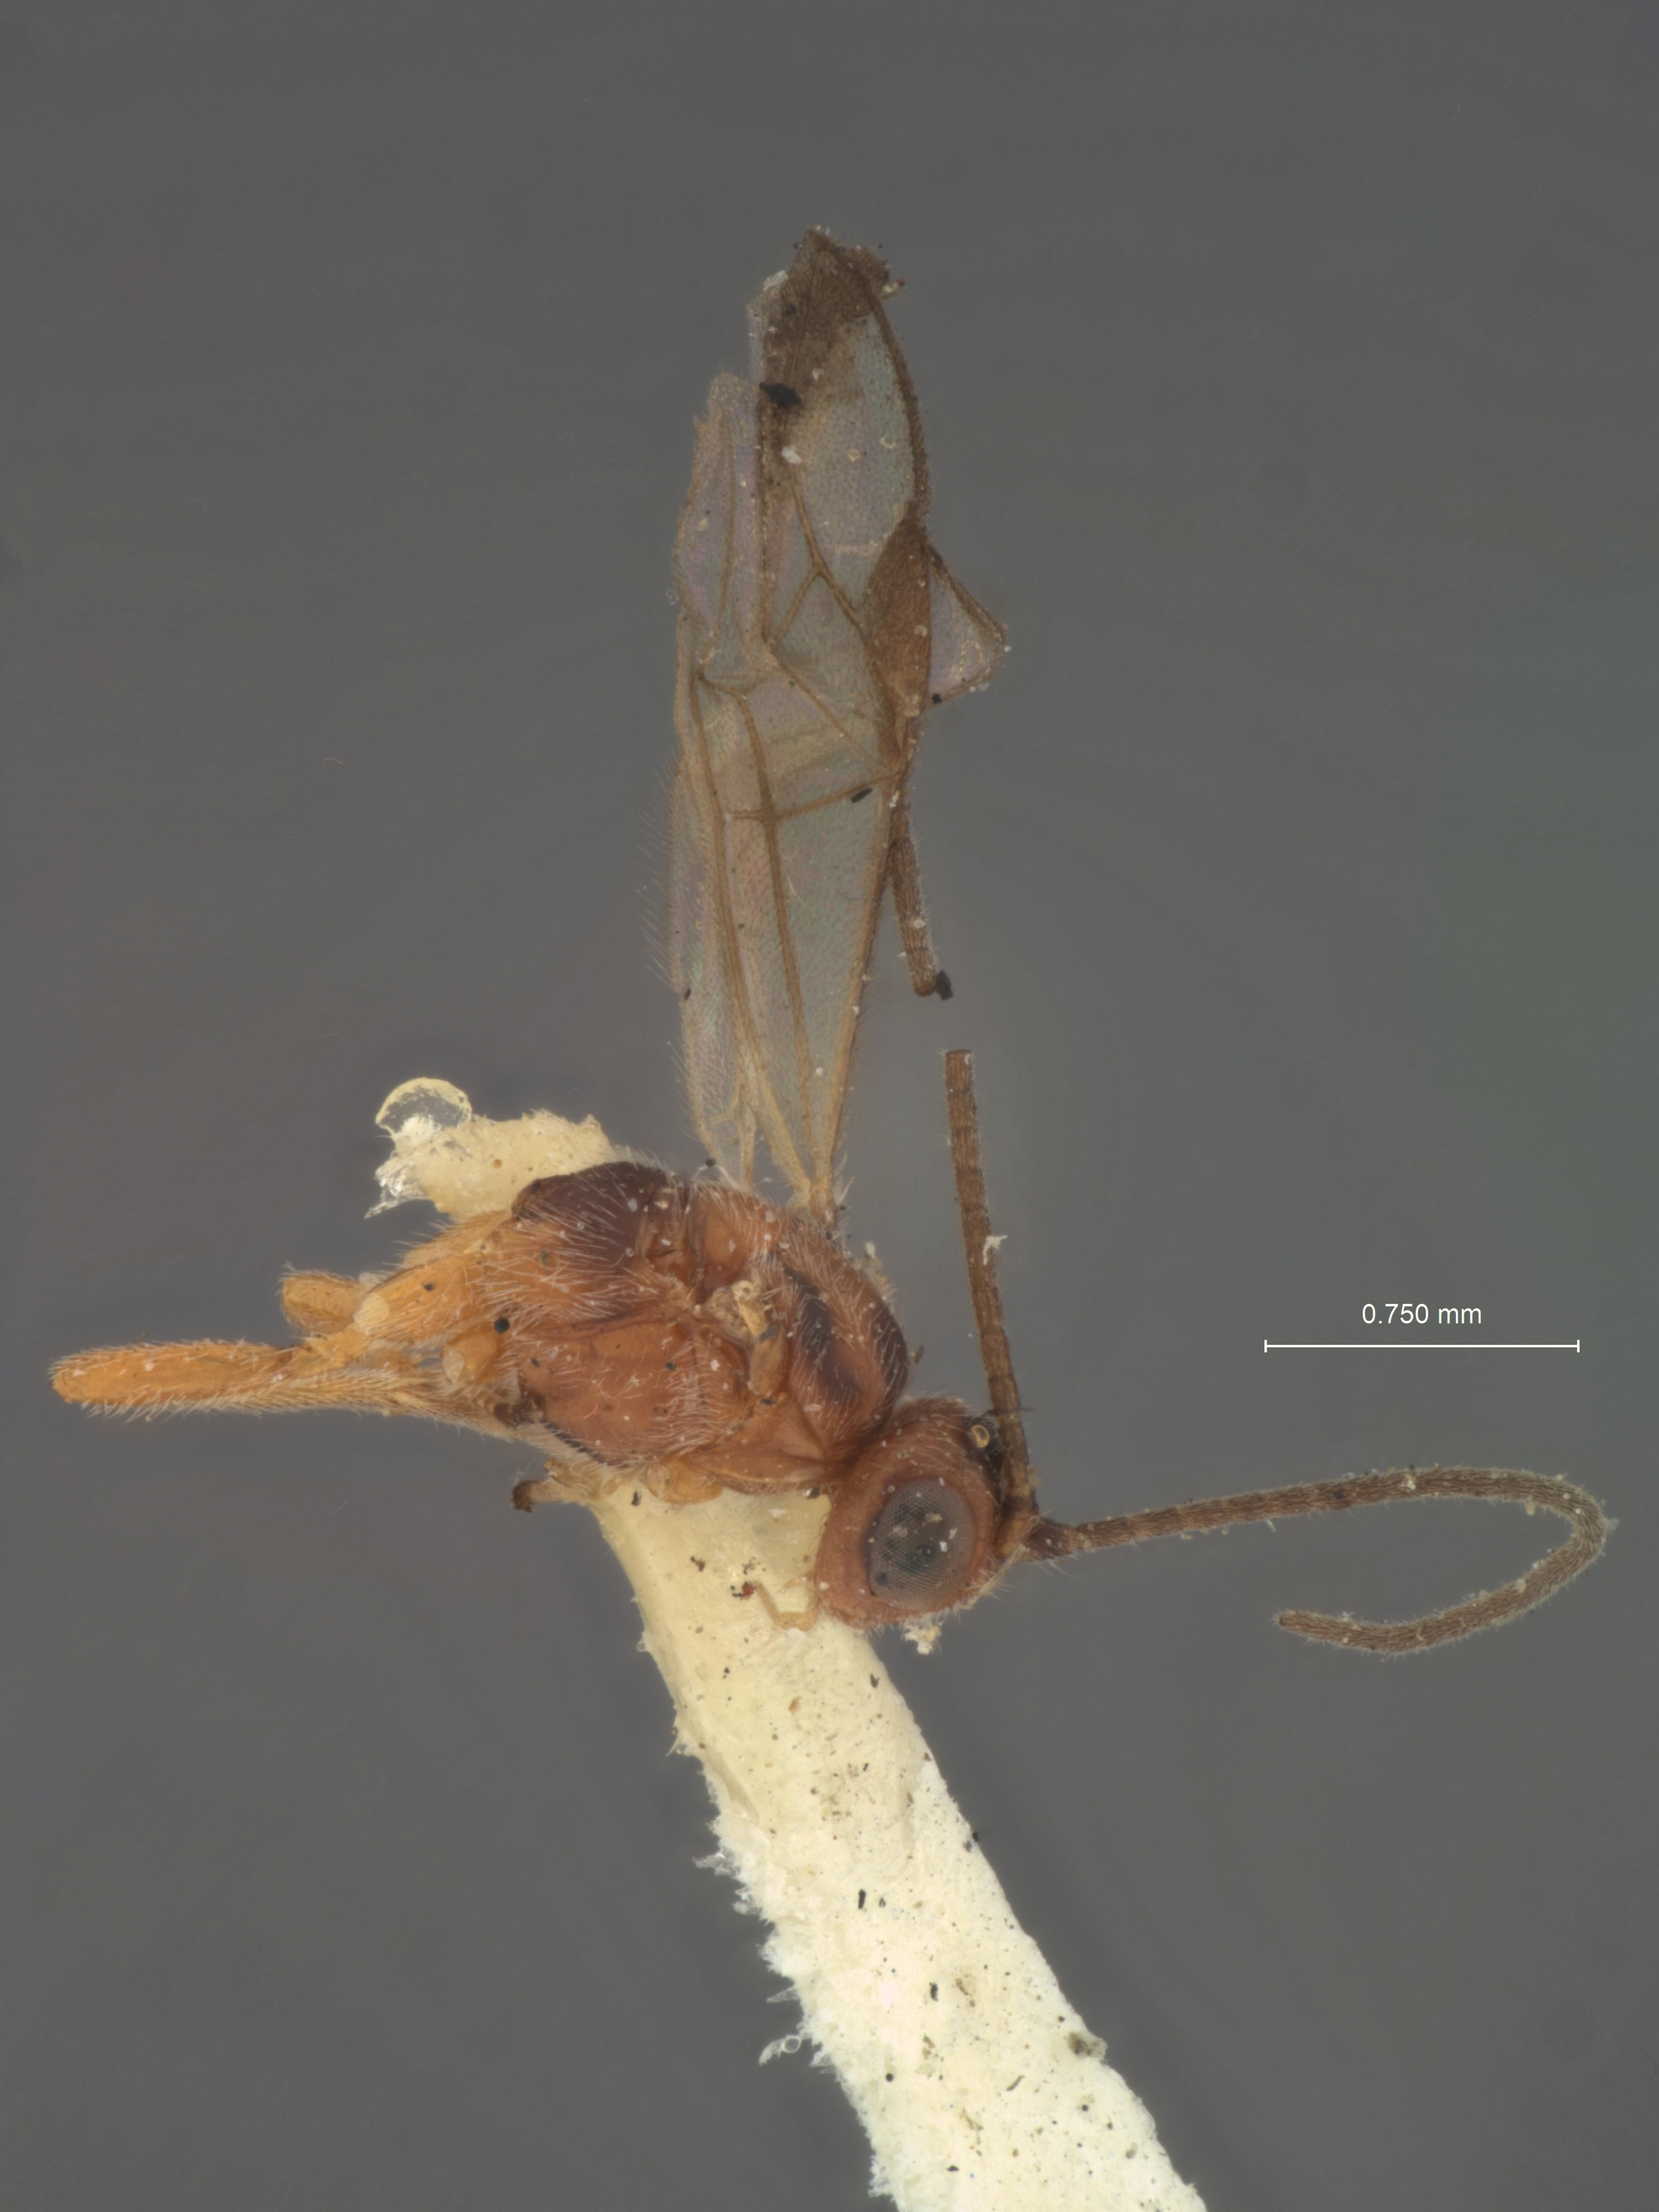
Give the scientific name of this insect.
Microbracon quinnipiacorum
